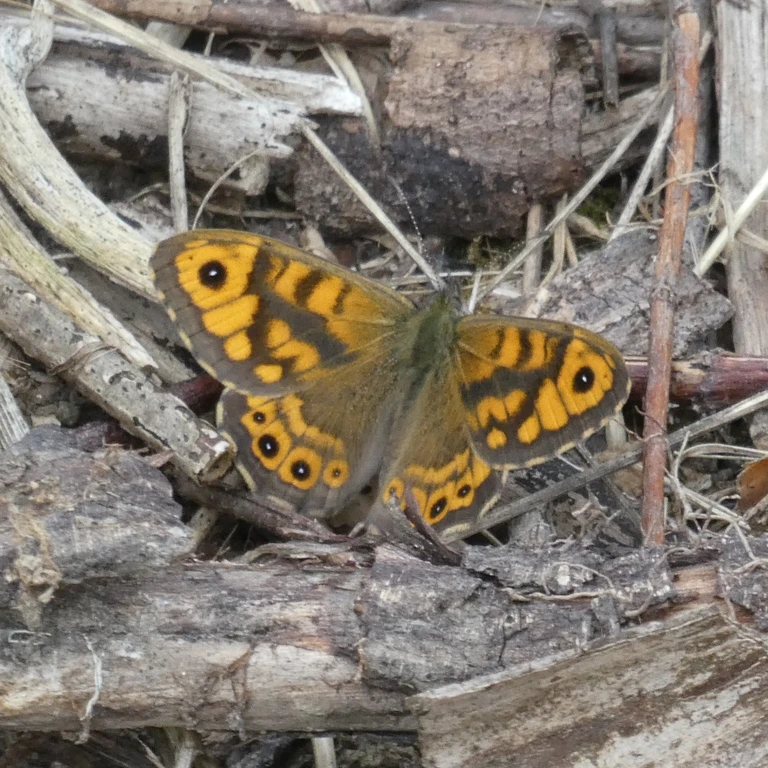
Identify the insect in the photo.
Lasiommata megera (also Pararge megera)
